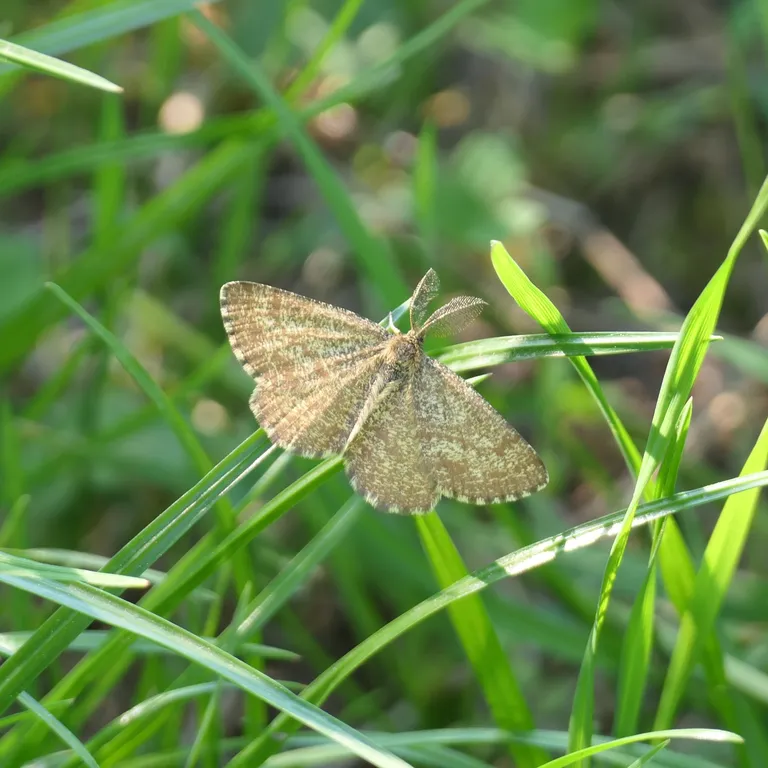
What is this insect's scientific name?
Ematurga atomaria
